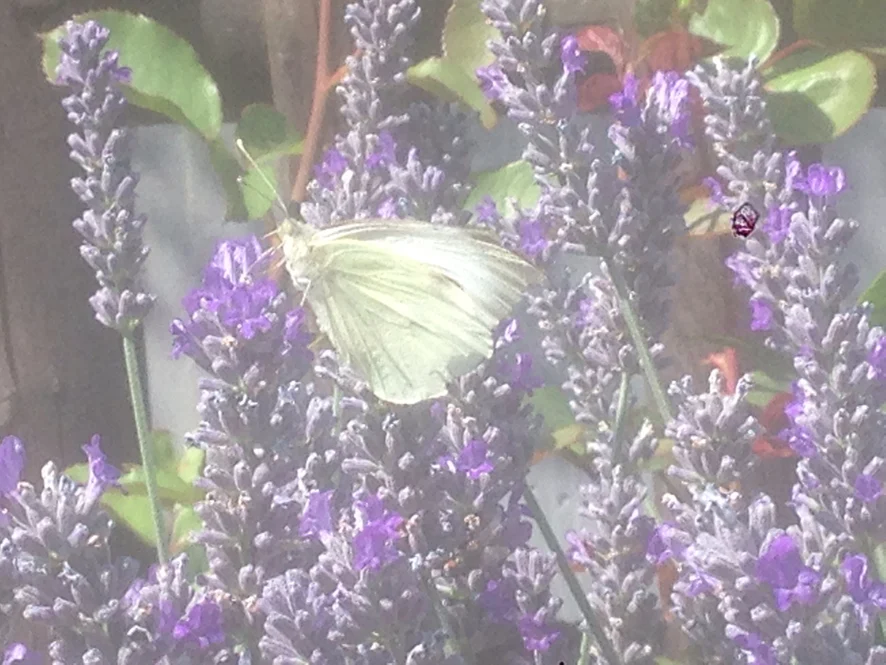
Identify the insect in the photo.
Pieris napi
